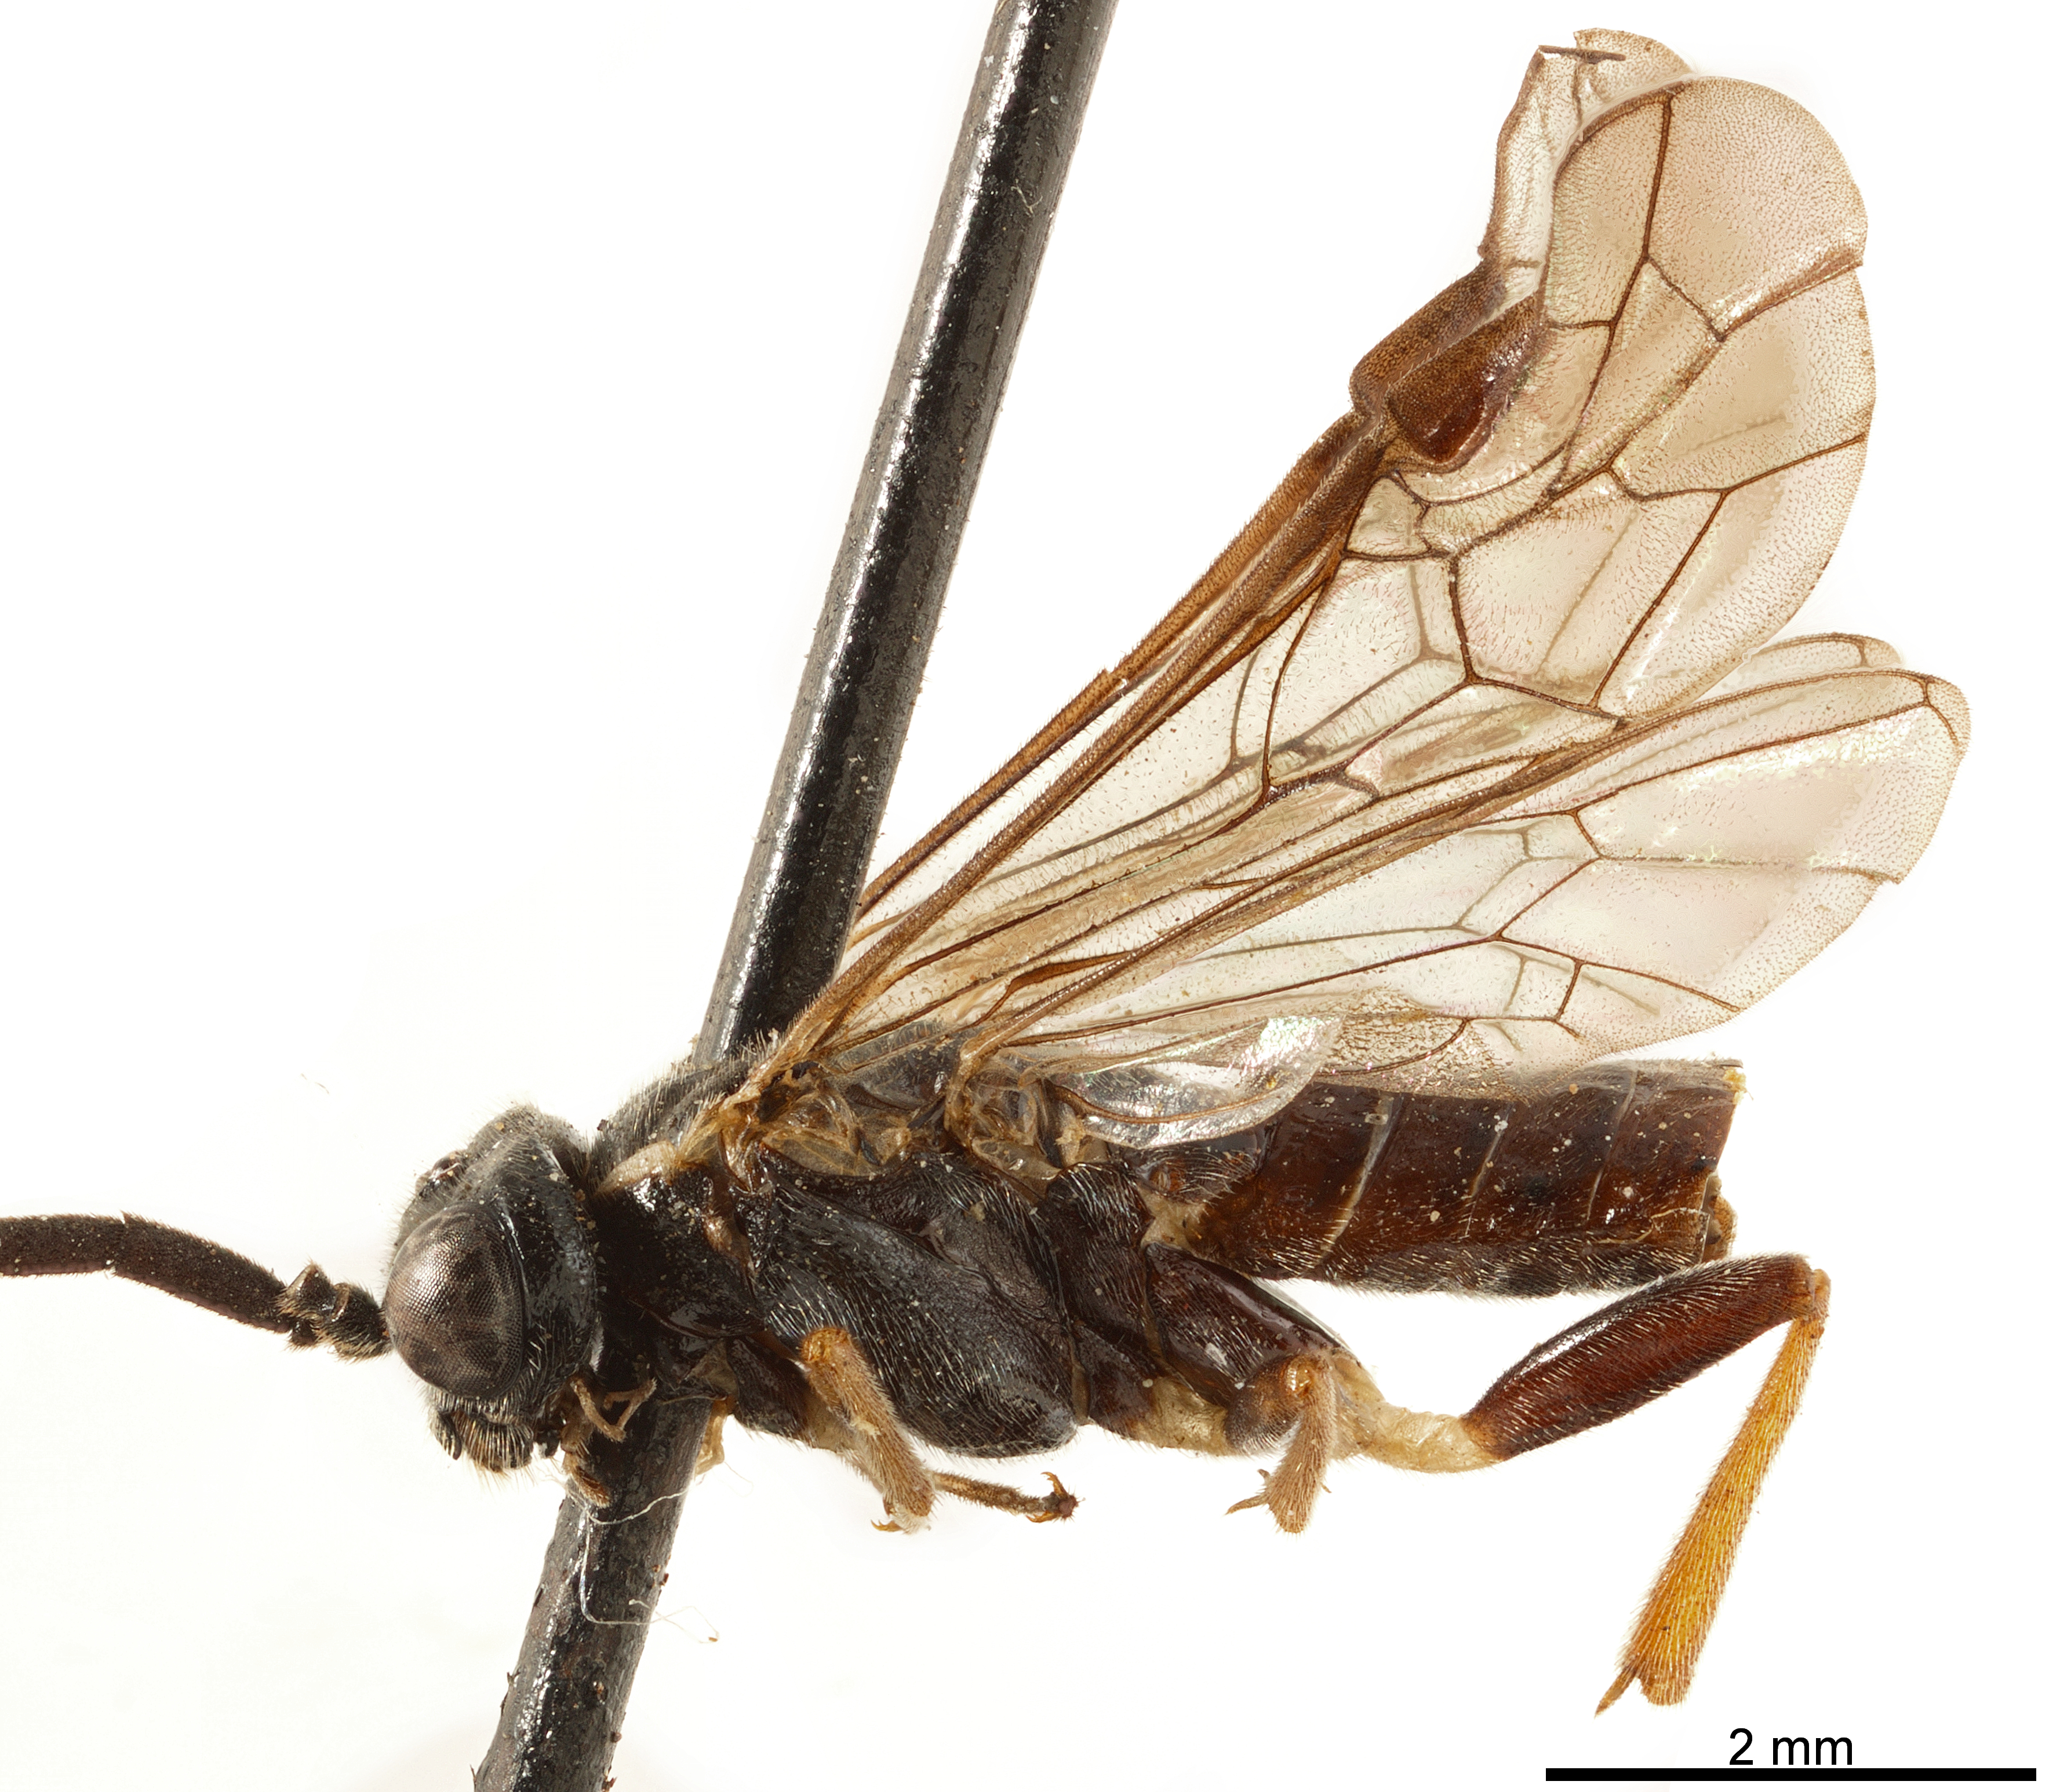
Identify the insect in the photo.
Dasmithius camellia
